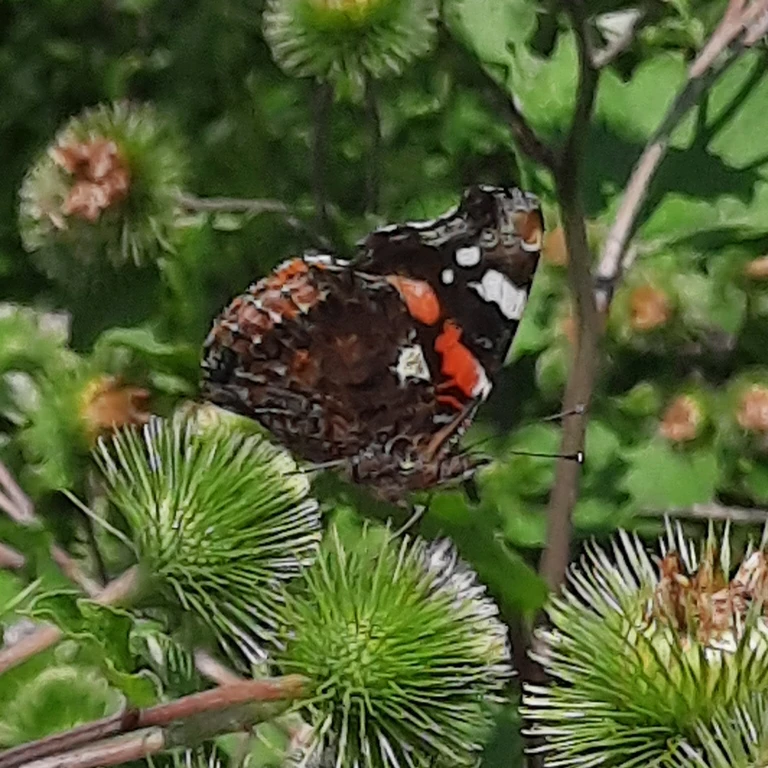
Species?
Vanessa atalanta
